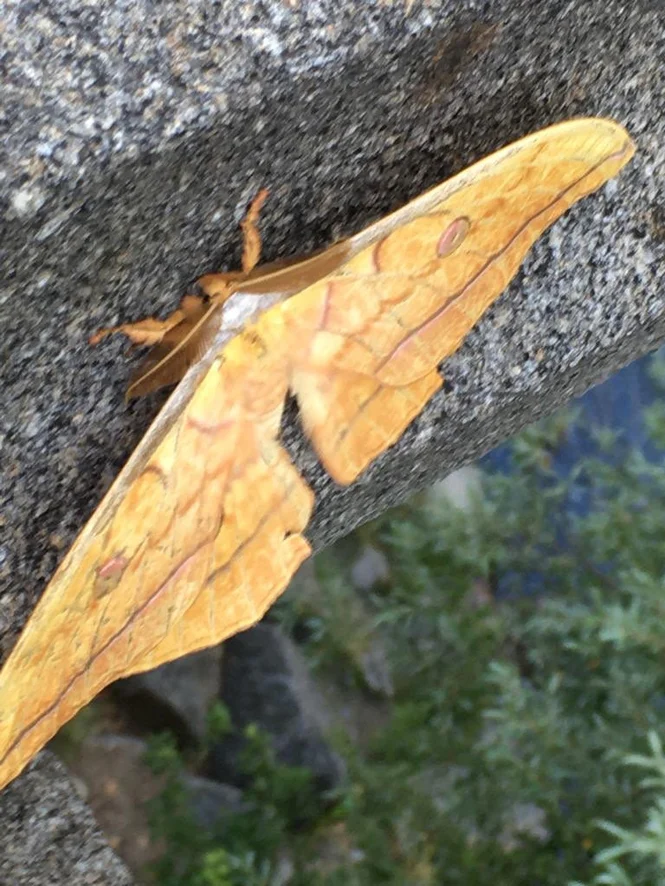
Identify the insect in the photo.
Antheraea yamamai
